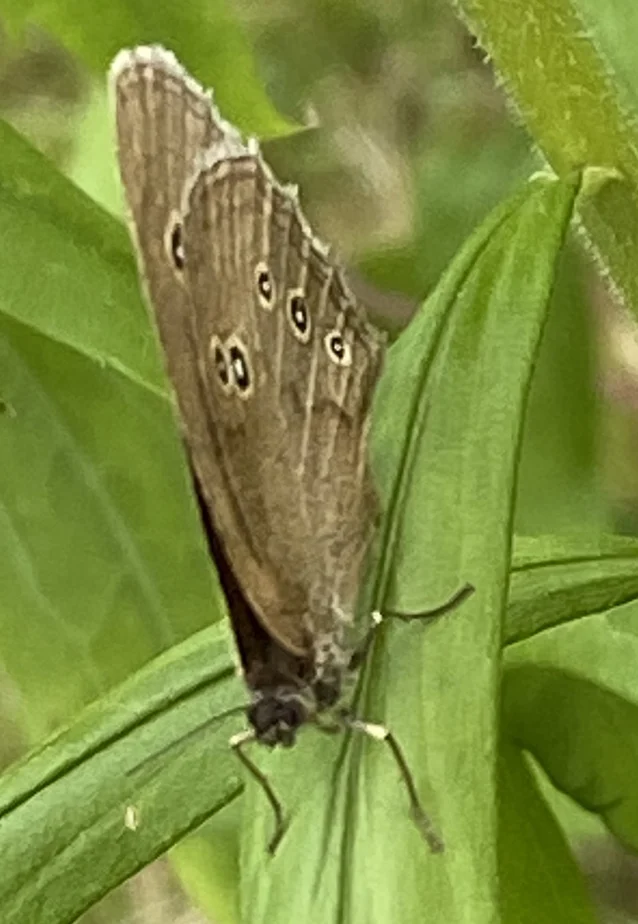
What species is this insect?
Aphantopus hyperantus
